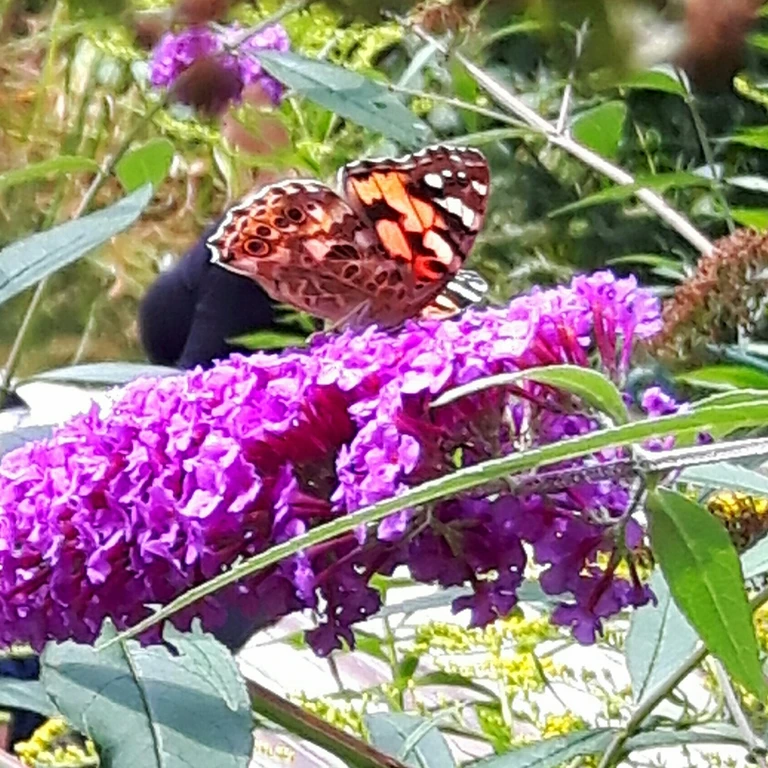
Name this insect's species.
Vanessa cardui
